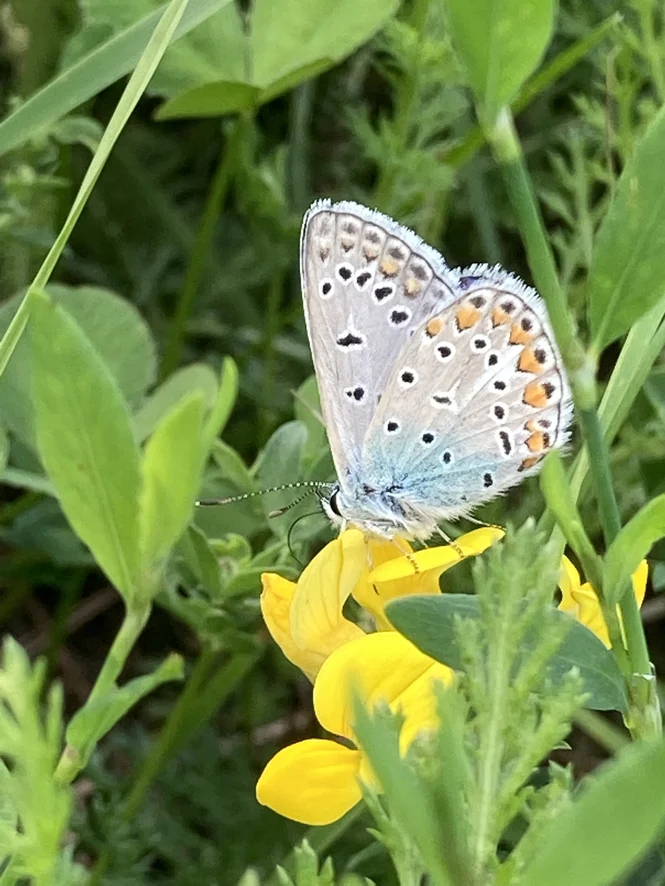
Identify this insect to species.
Polyommatus icarus
